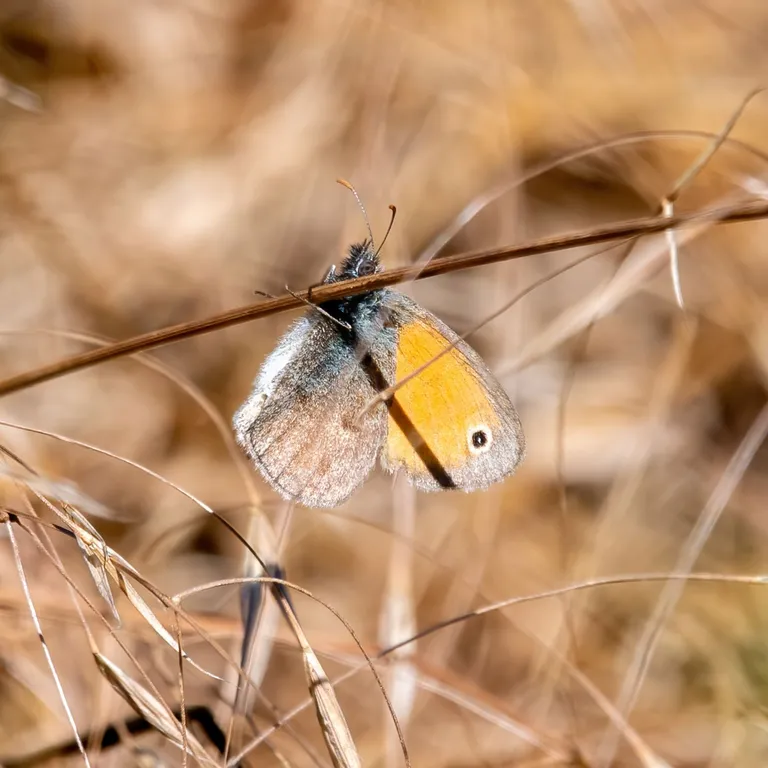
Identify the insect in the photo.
Coenonympha pamphilus
